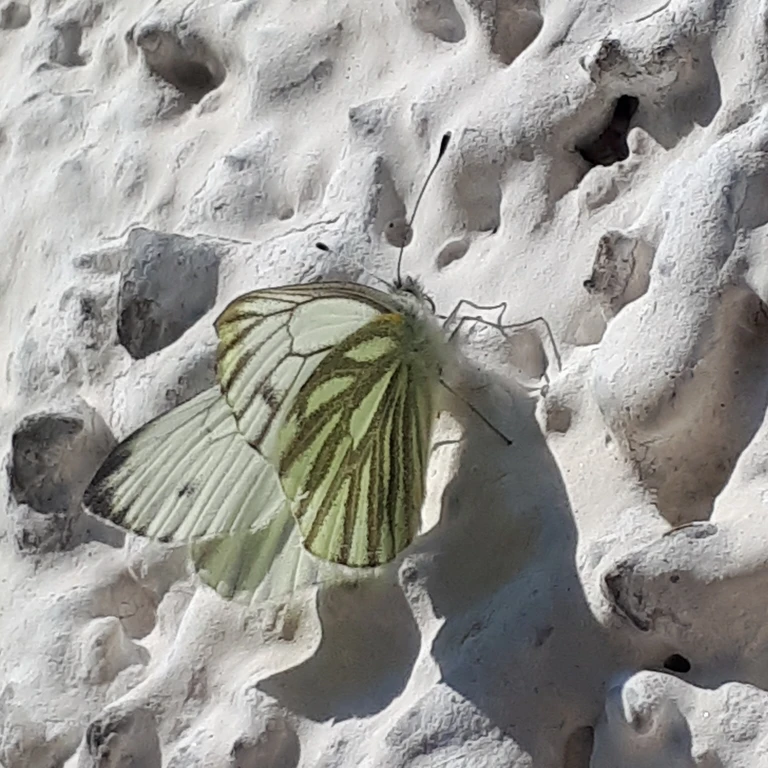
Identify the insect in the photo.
Pieris napi
